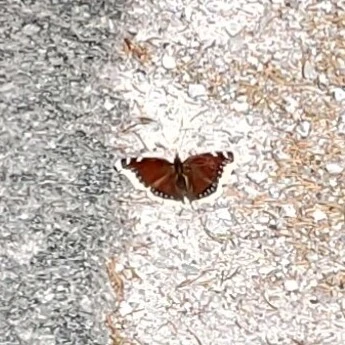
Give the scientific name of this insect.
Nymphalis antiopa
